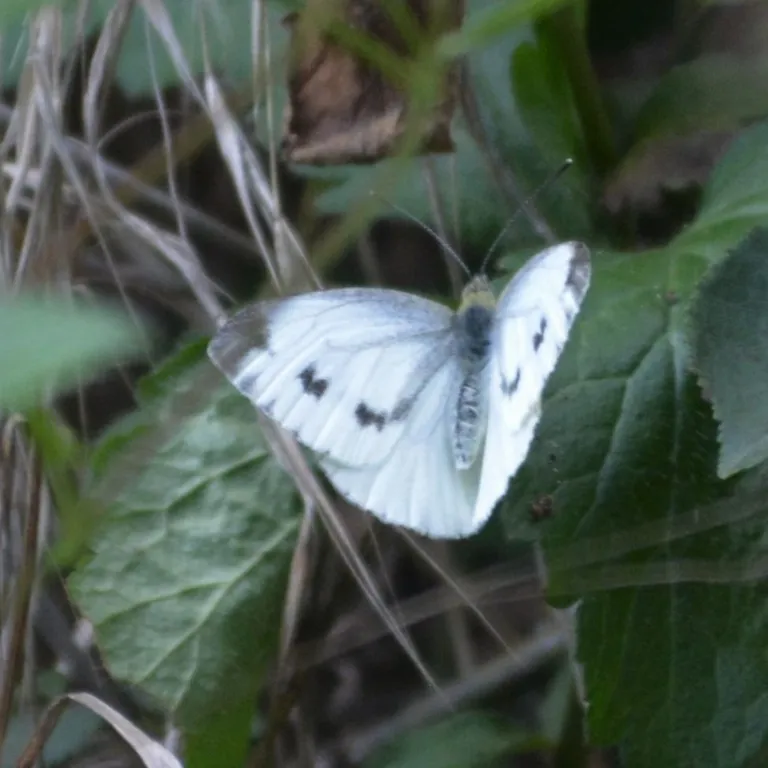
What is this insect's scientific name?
Pieris napi
